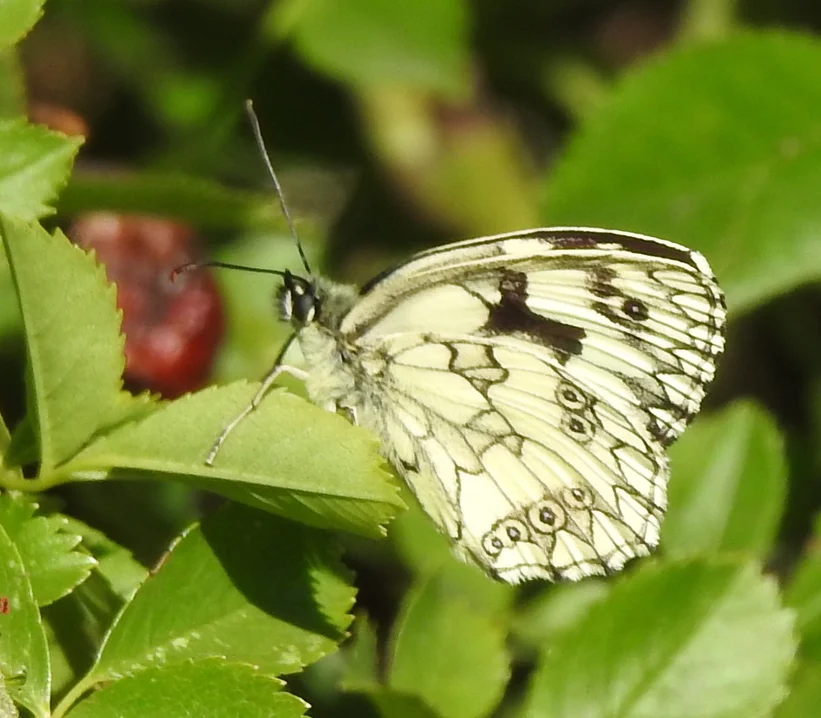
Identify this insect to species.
Melanargia galathea
